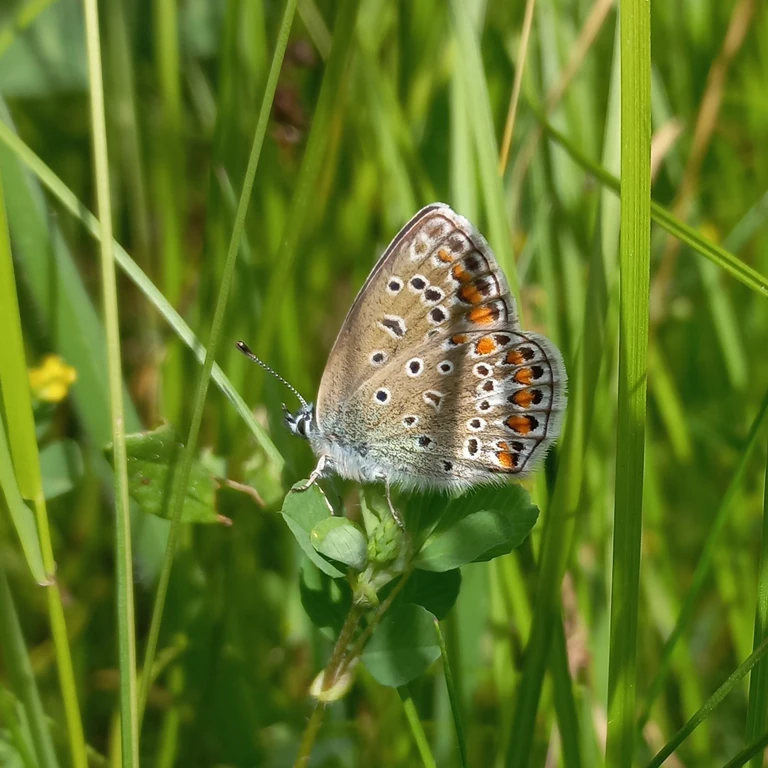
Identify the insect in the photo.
Polyommatus icarus
